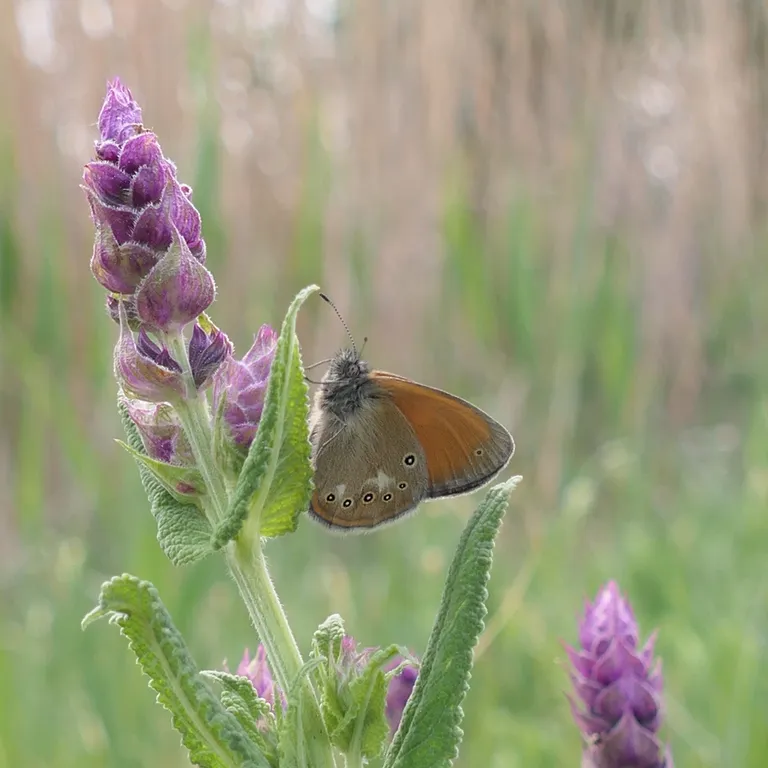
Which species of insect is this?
Coenonympha glycerion (also Coenonympha iphis)
